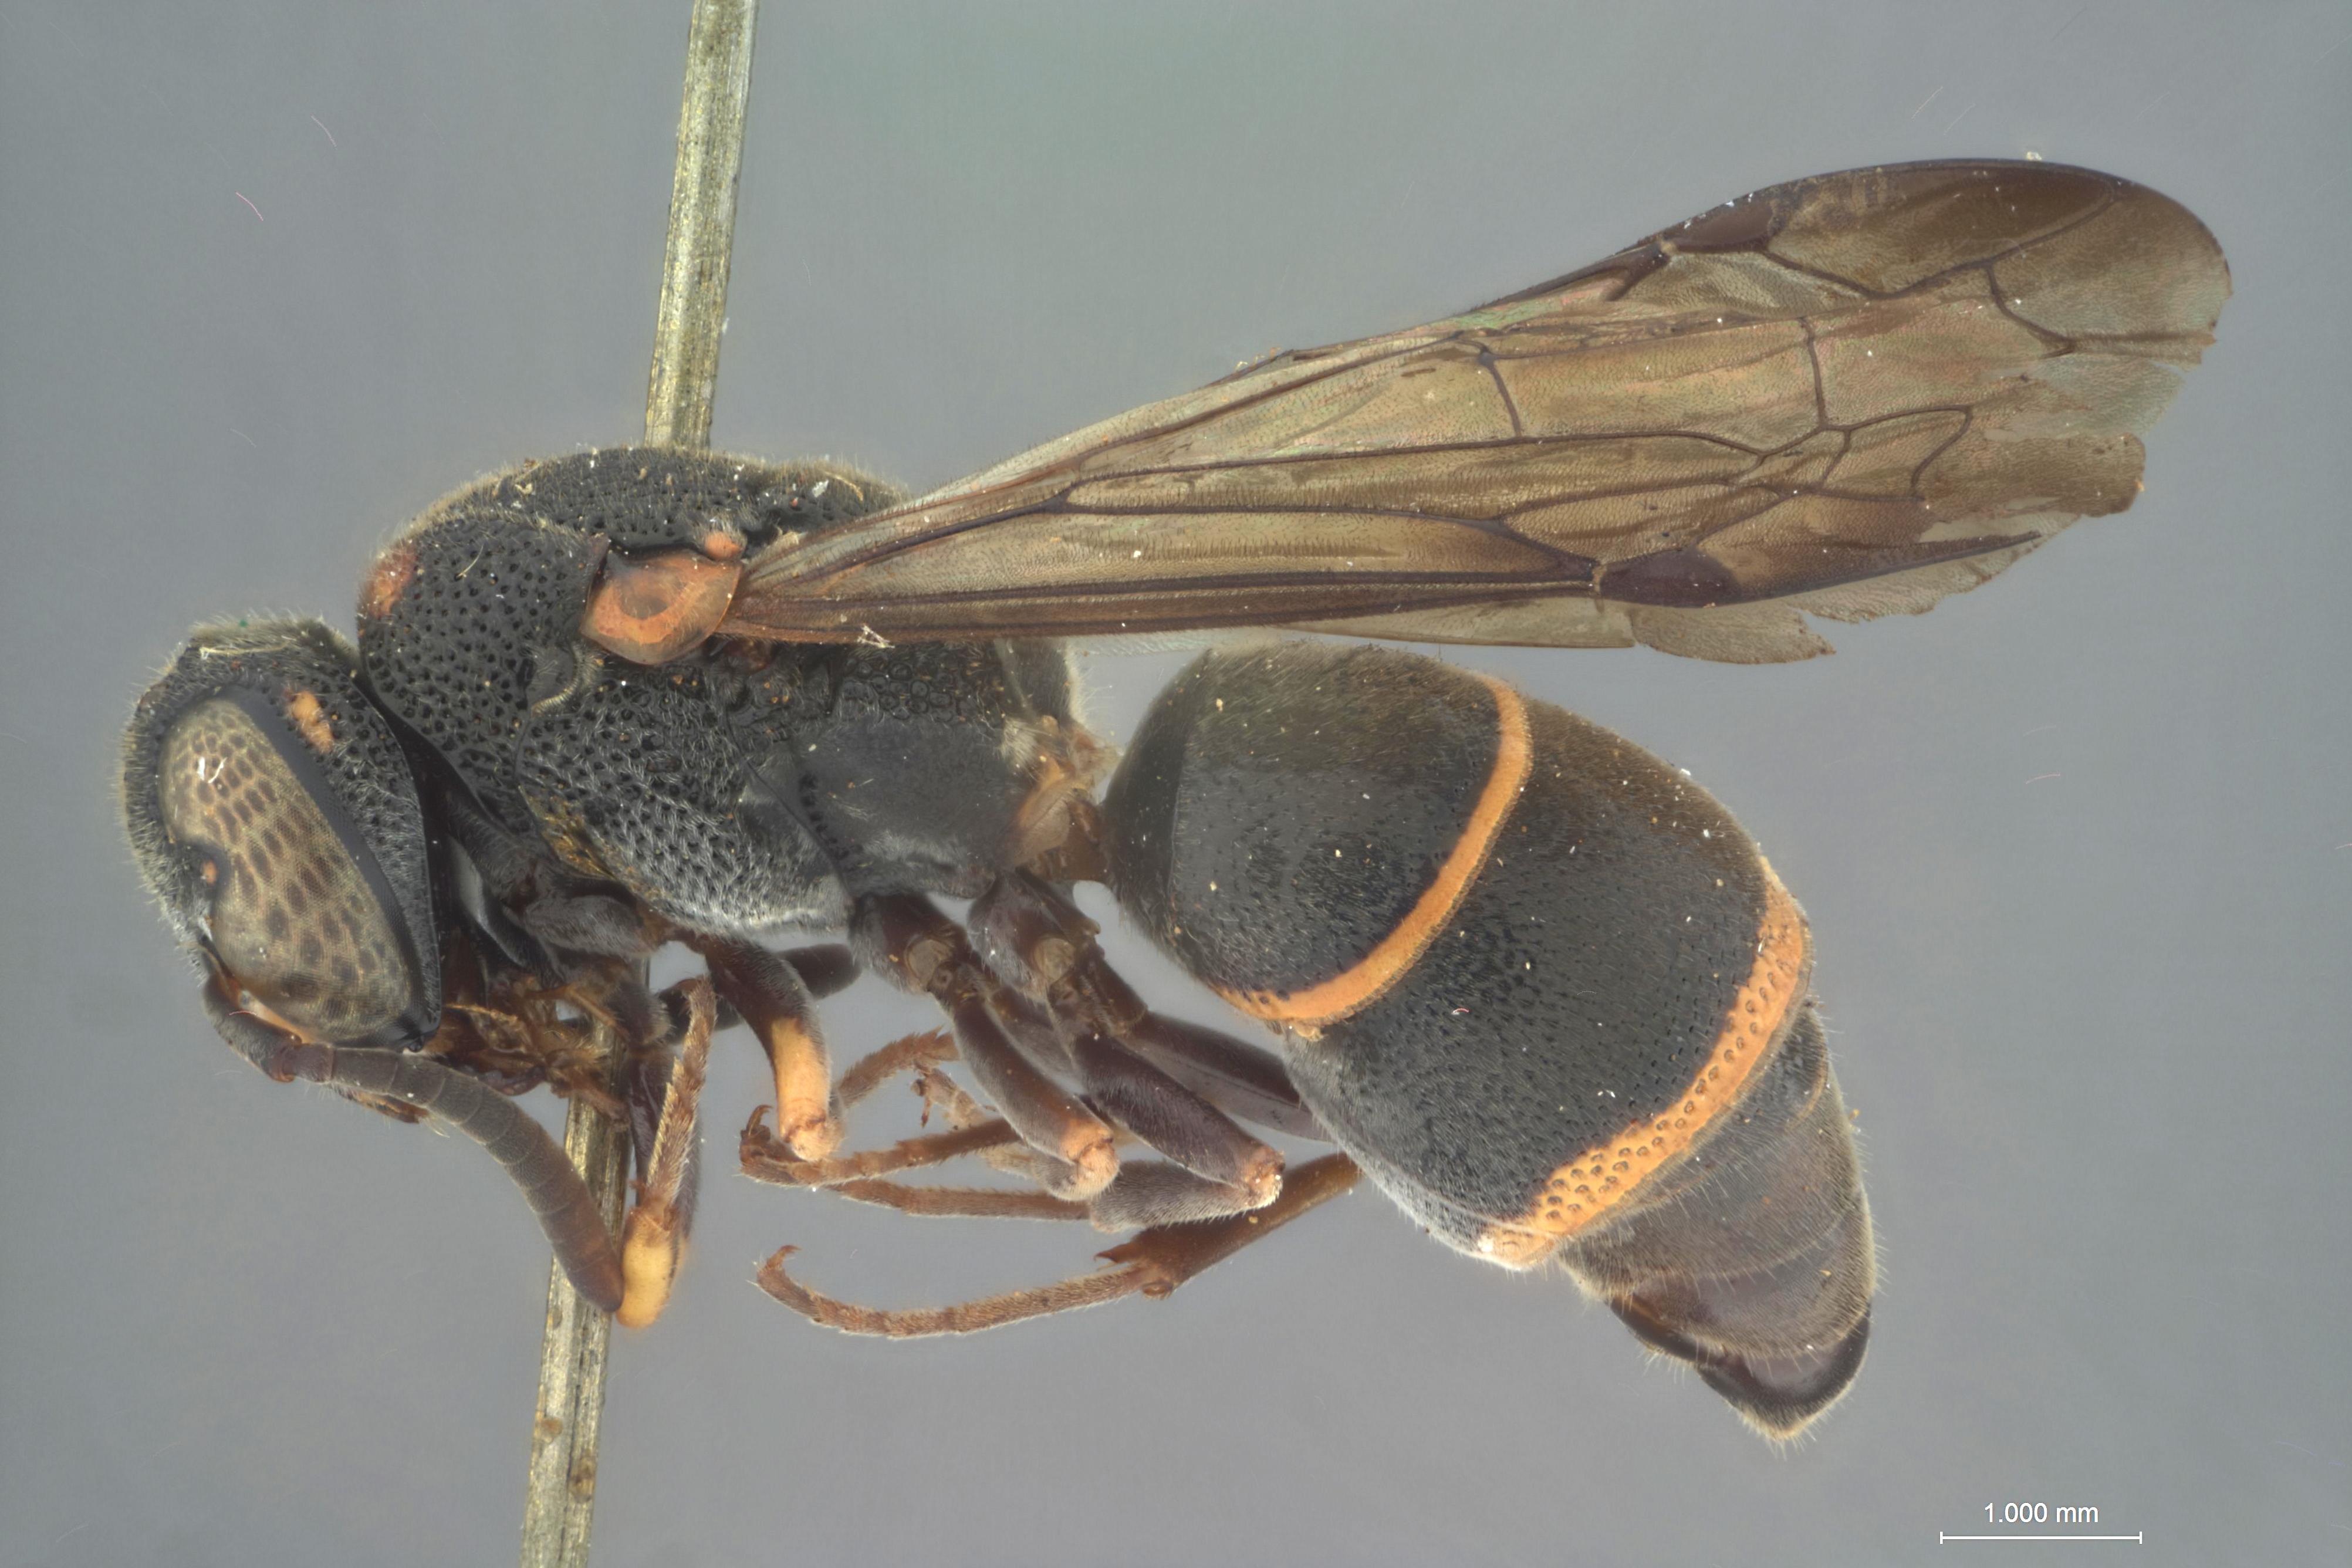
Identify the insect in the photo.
Parancistrocerus yachowensis
